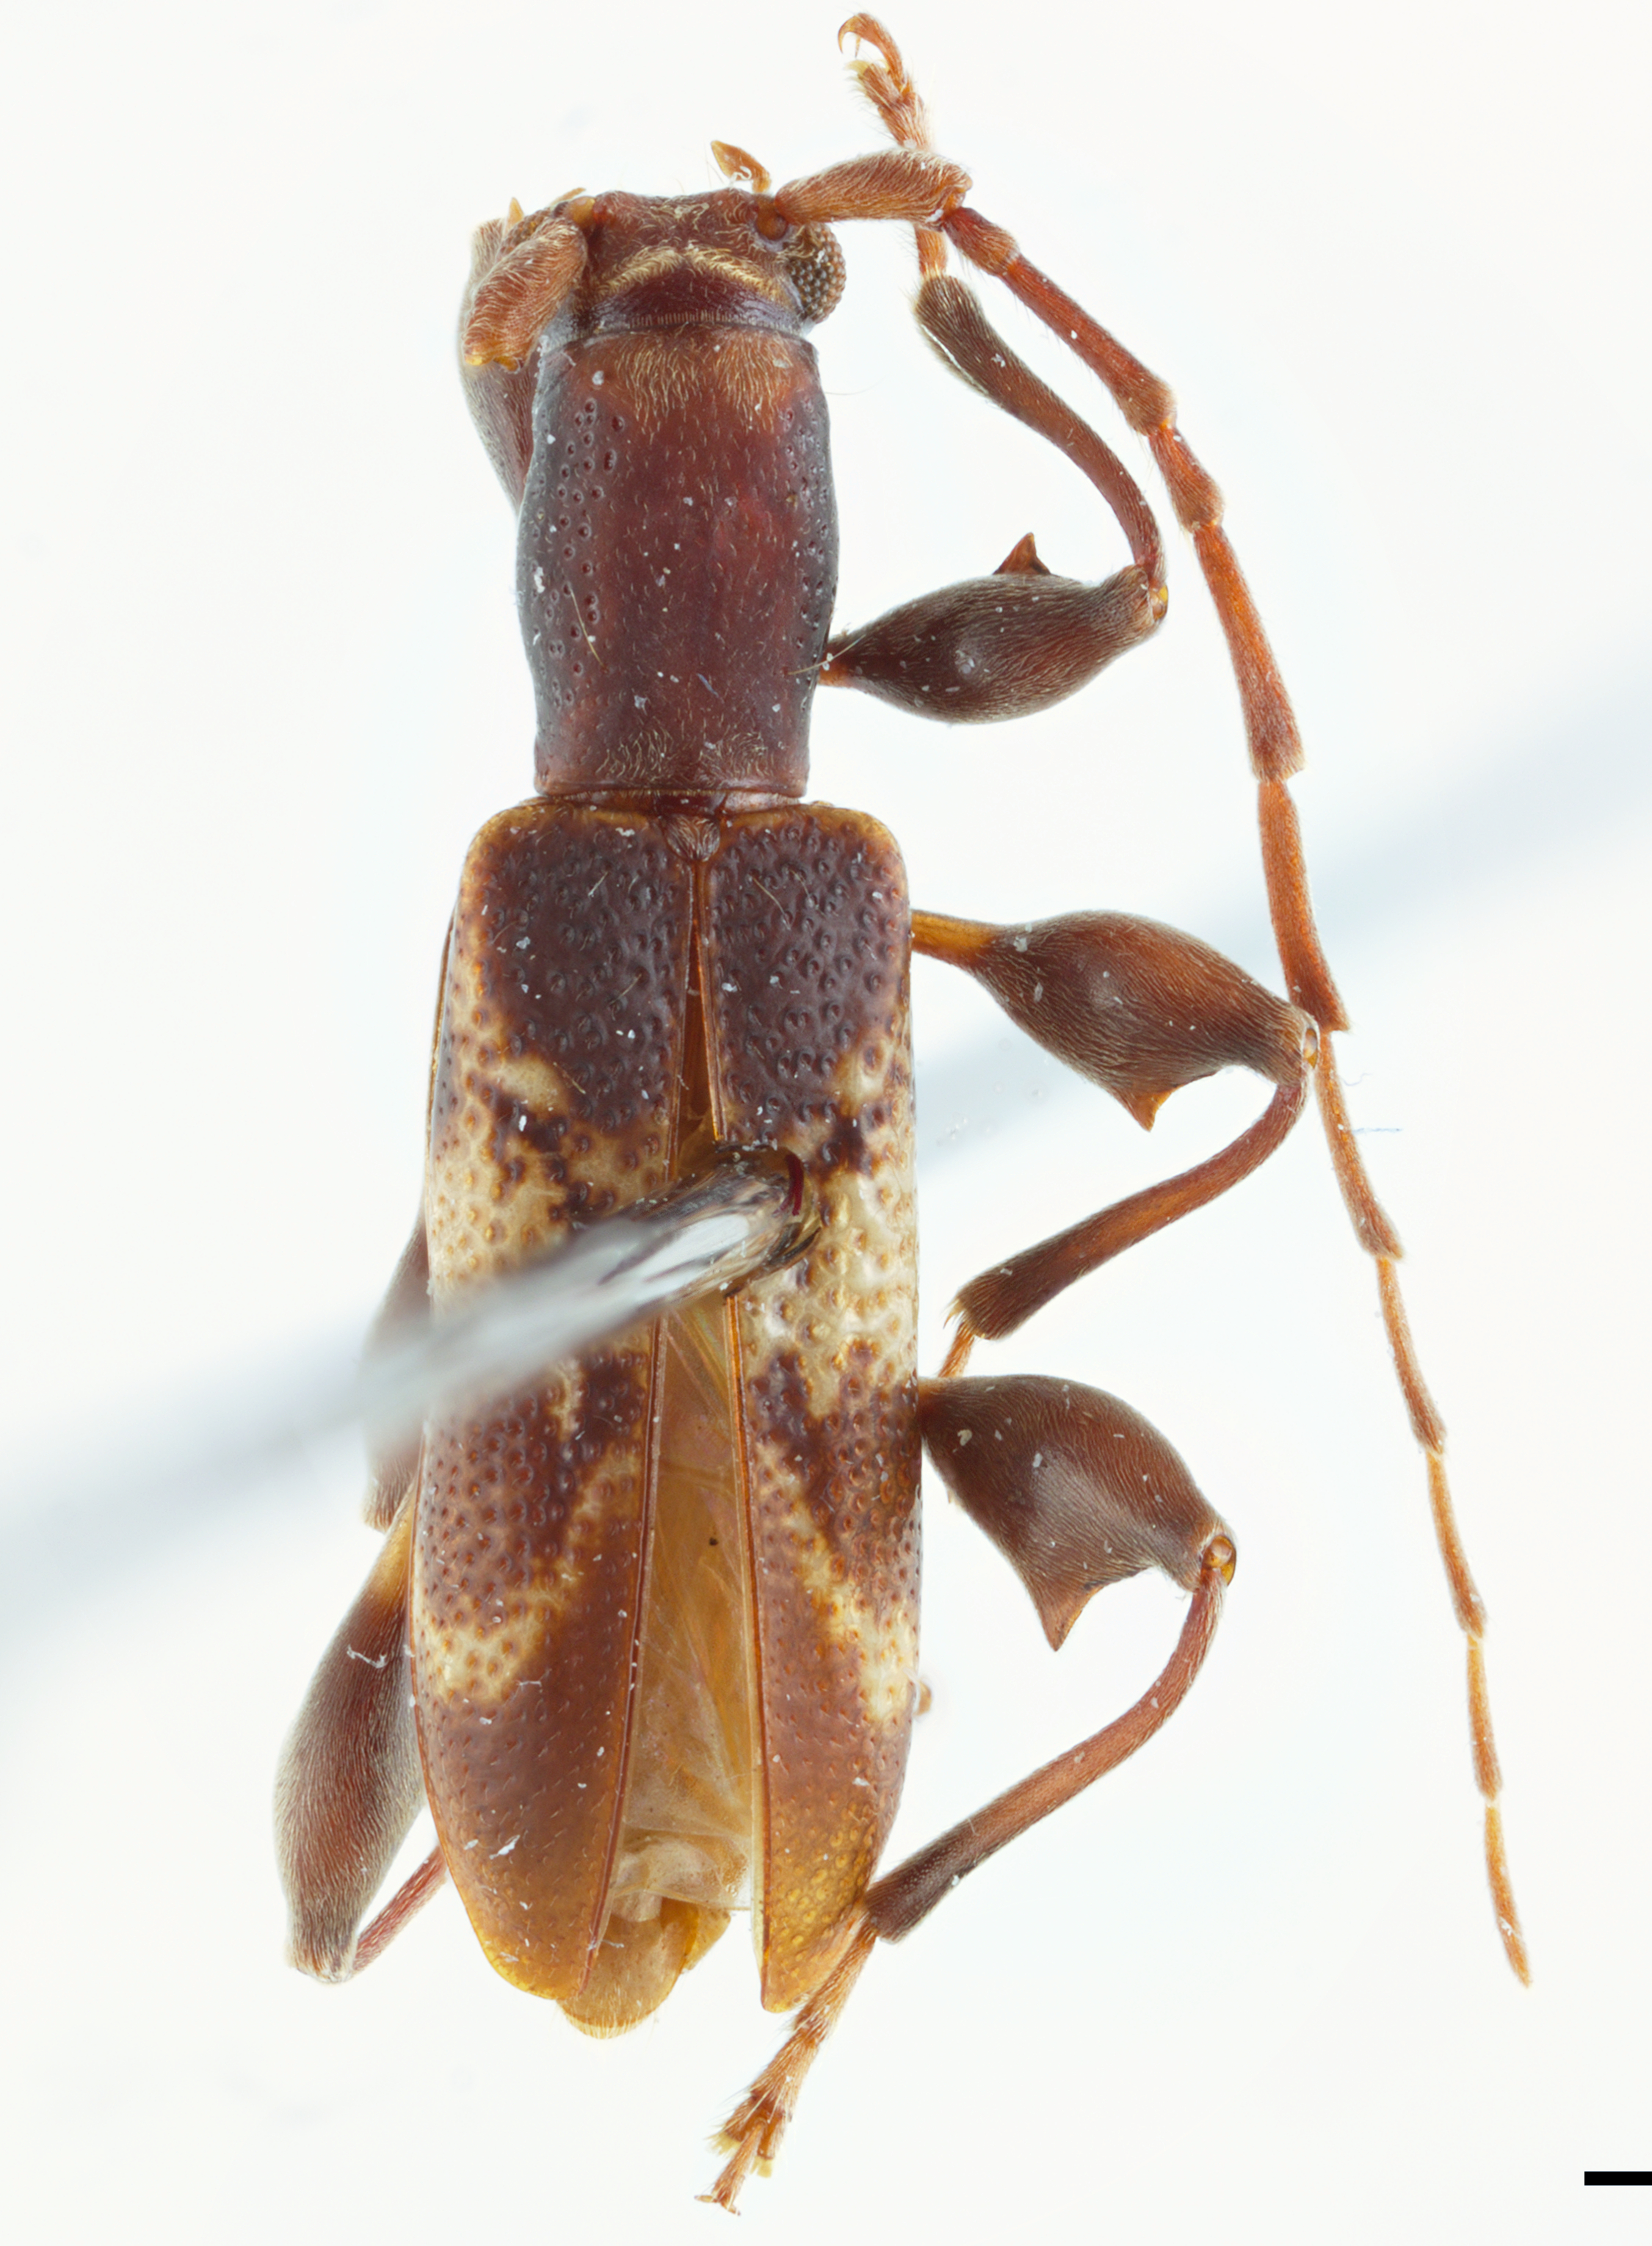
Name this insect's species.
Plectromerus lingafelteri
